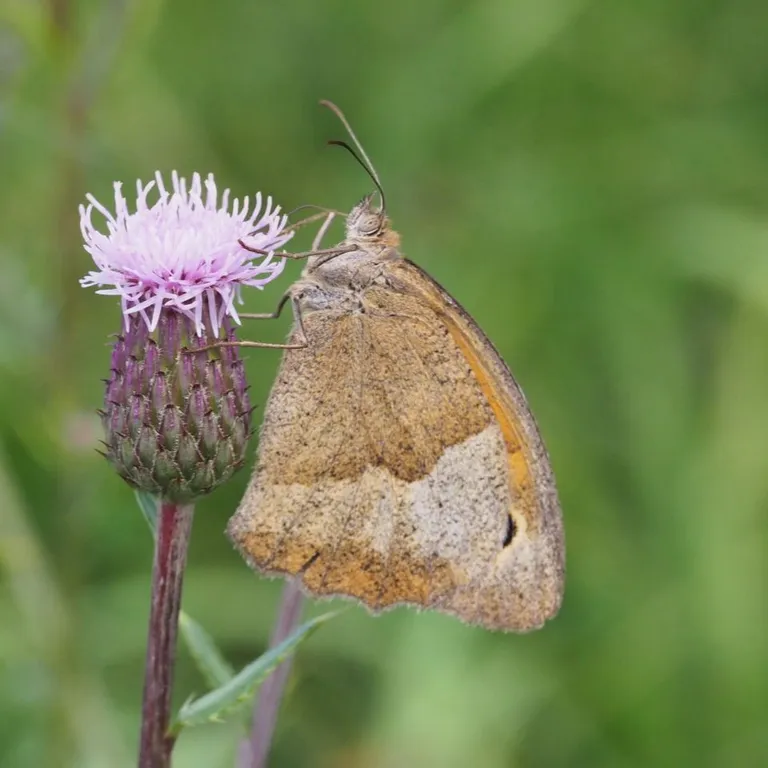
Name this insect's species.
Maniola jurtina
